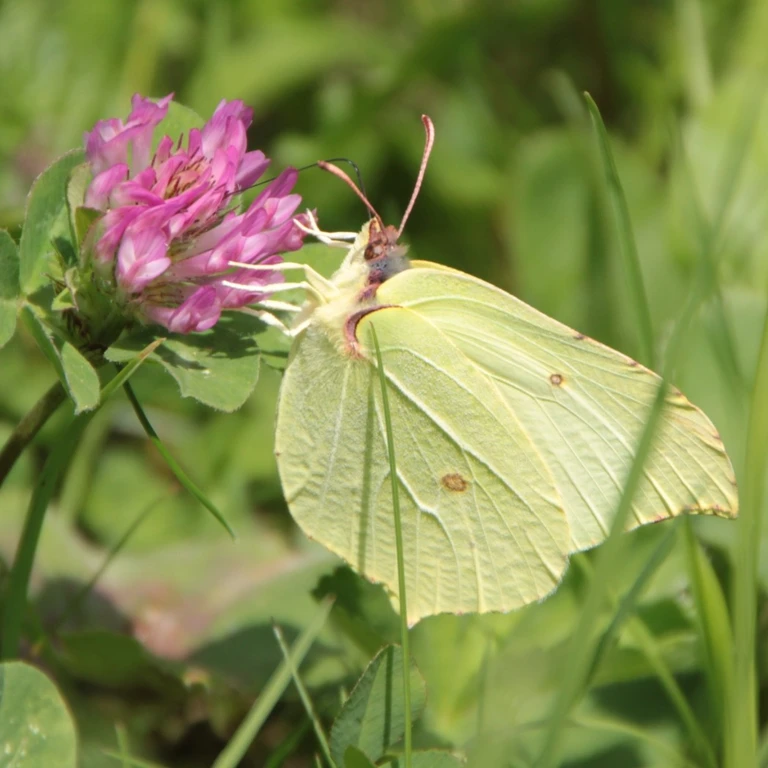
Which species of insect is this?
Gonepteryx rhamni
